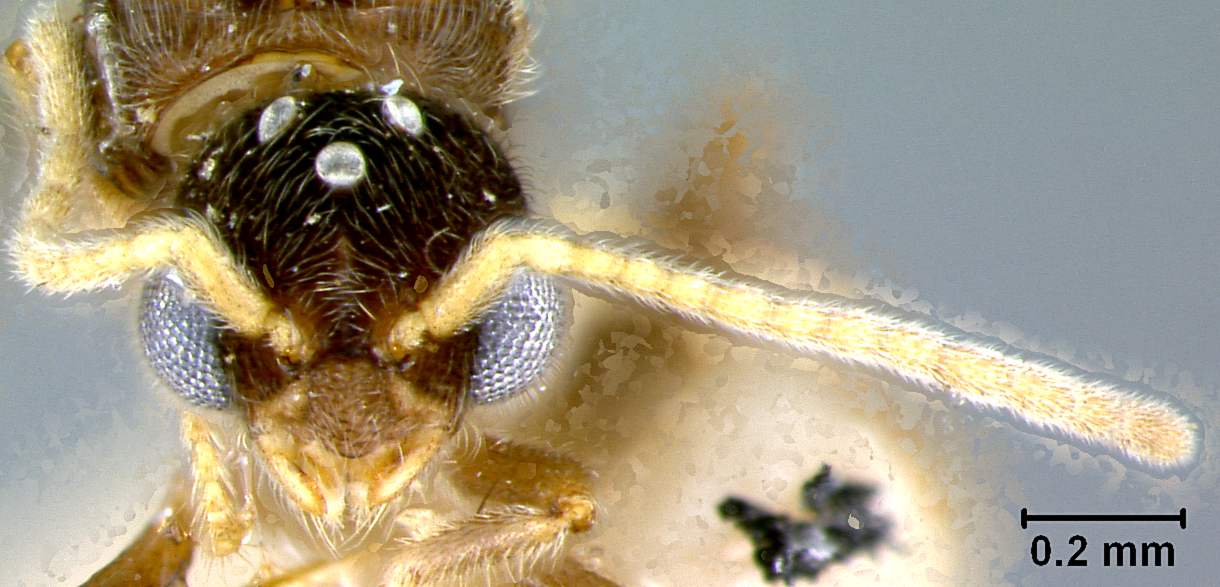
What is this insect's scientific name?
Vollenhovia dentata
